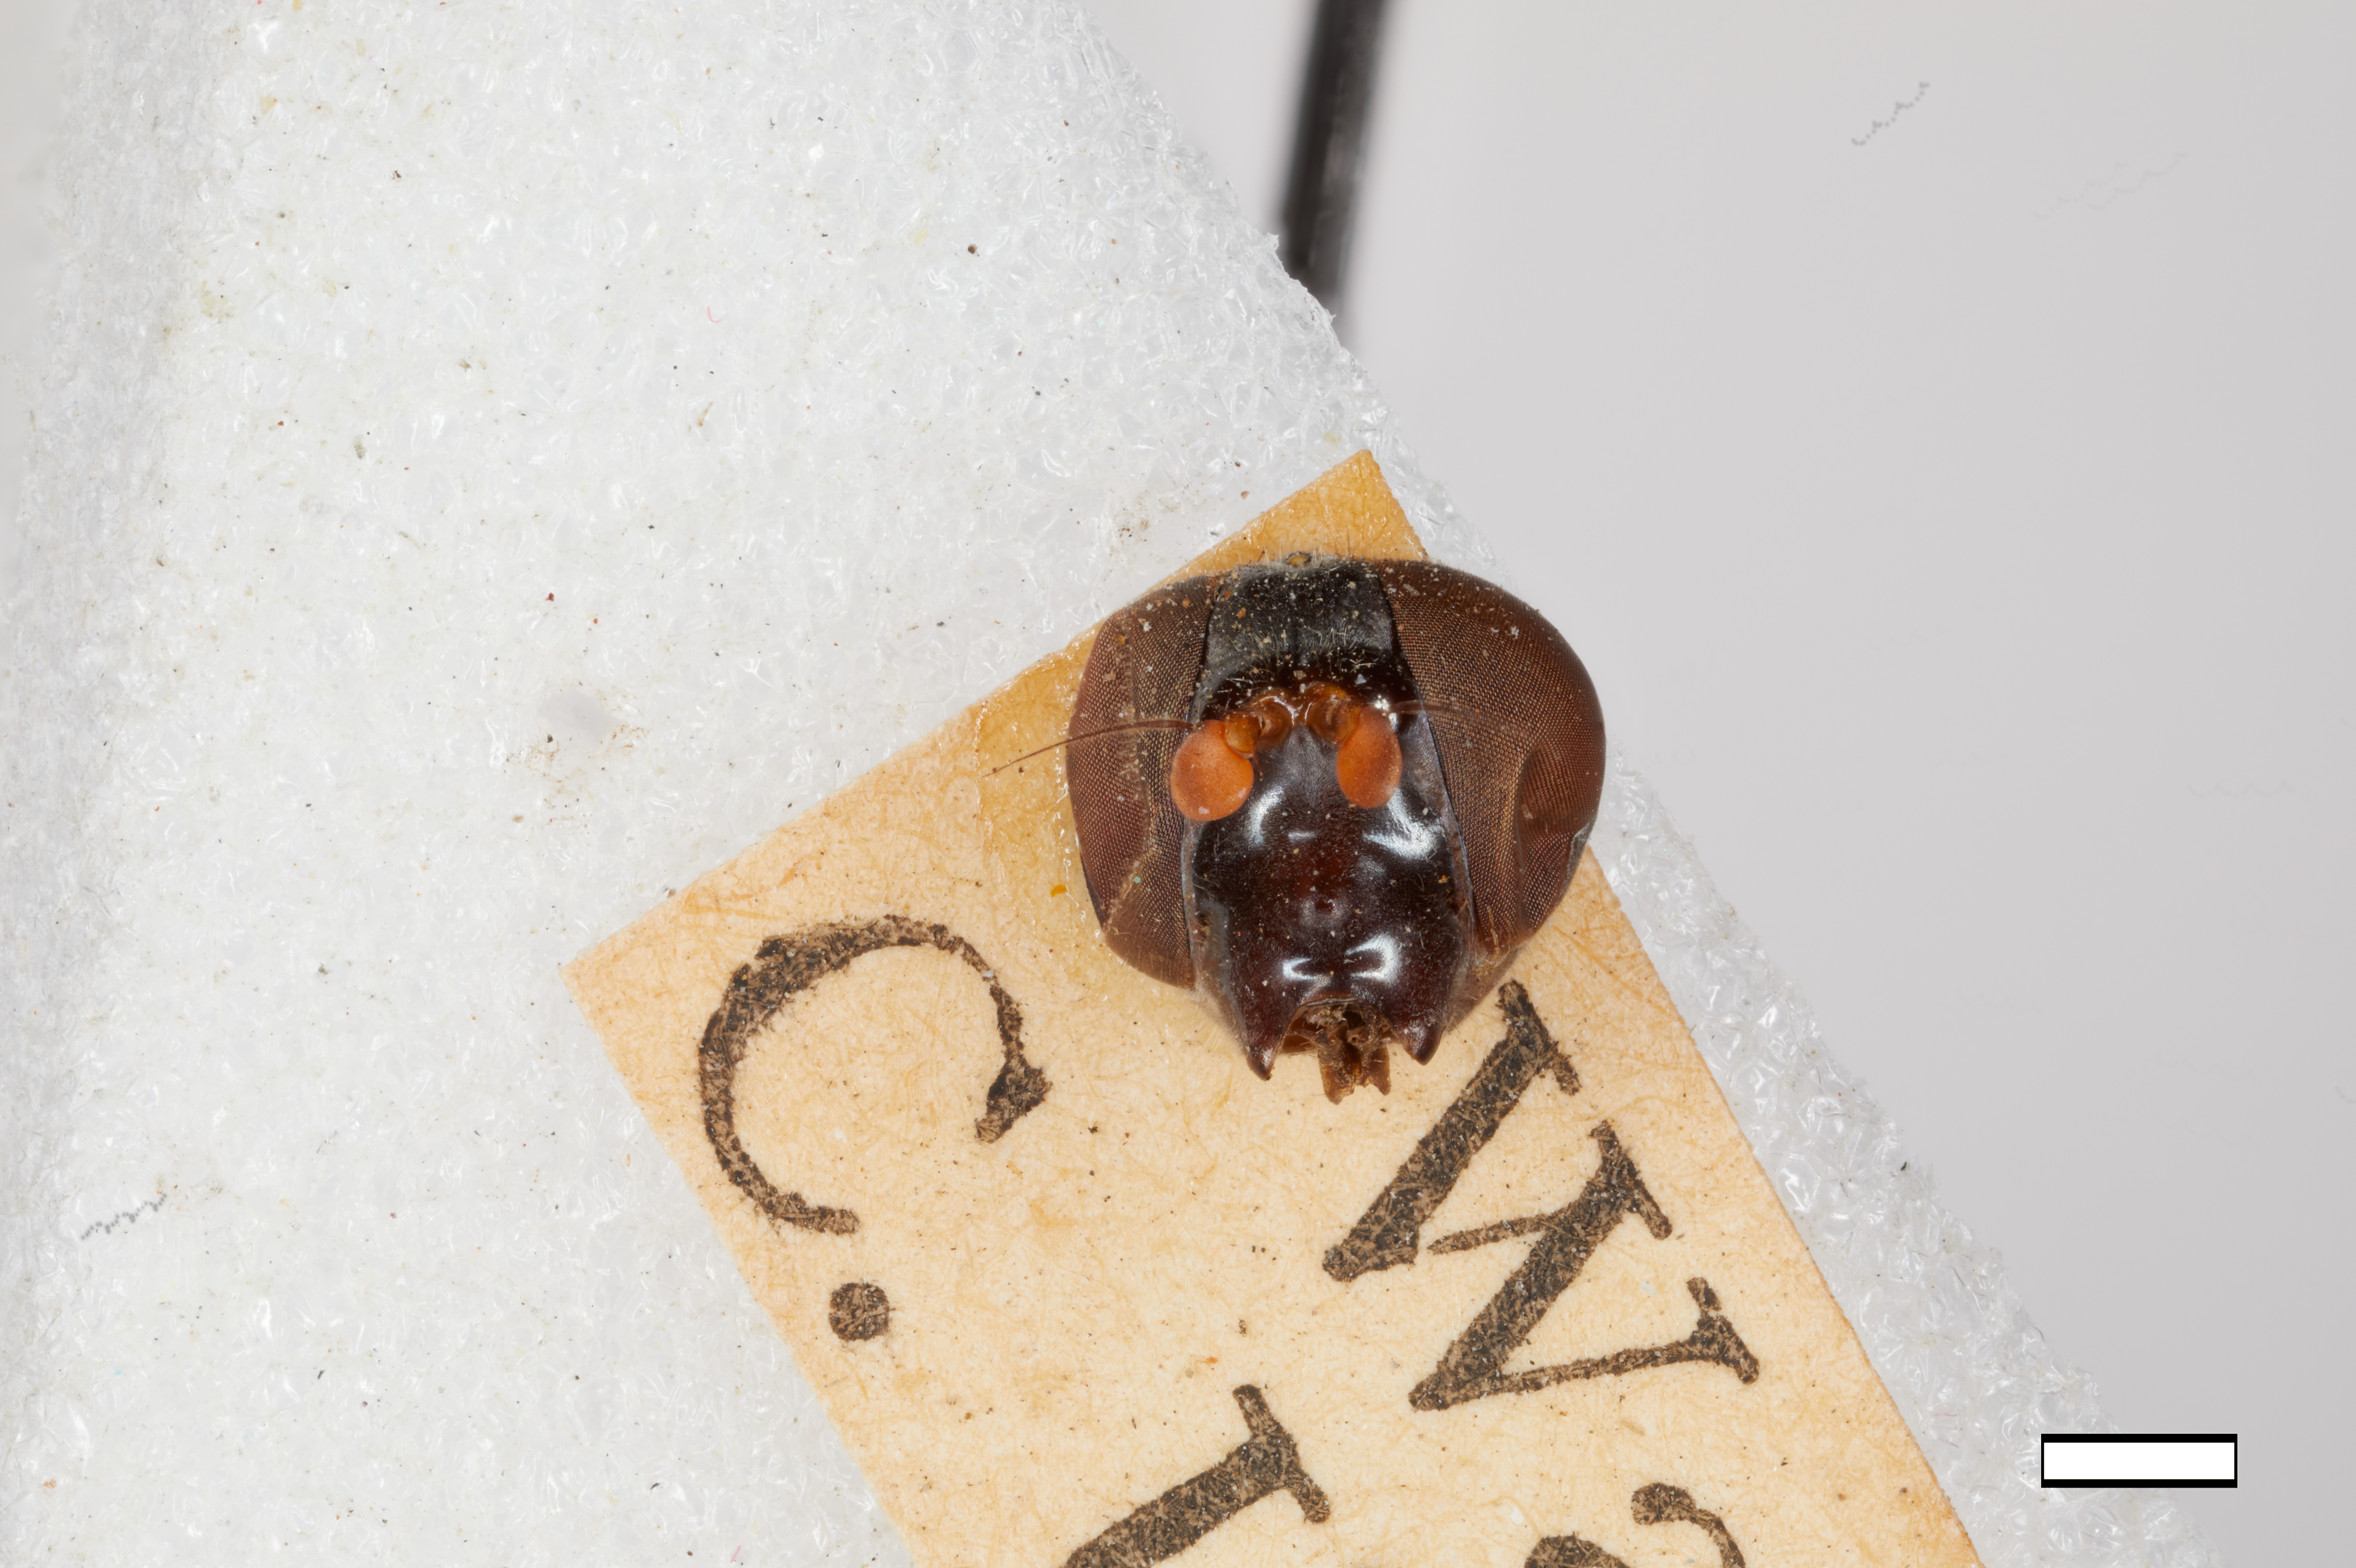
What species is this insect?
Chilosia petulca
